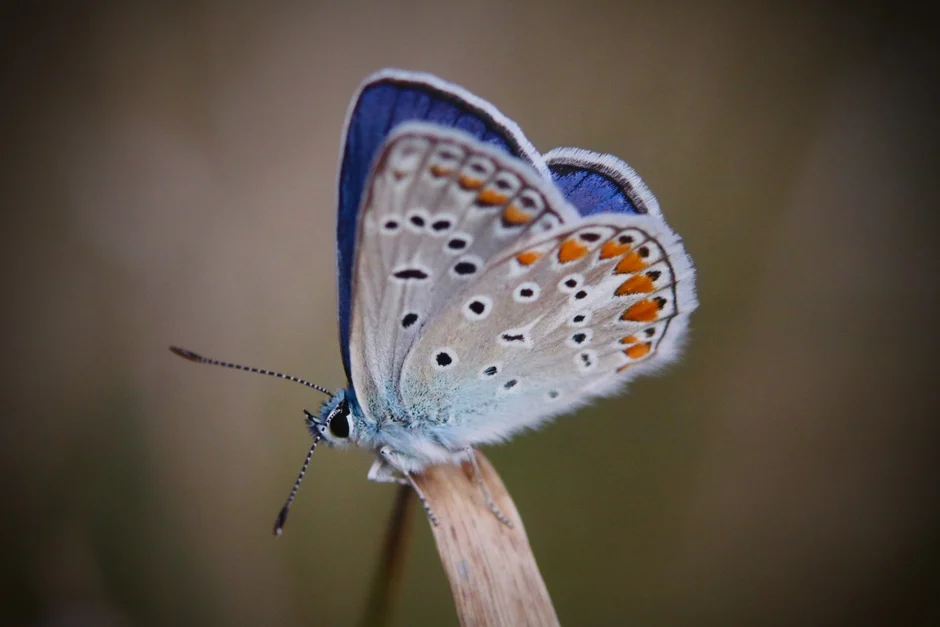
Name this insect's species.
Polyommatus icarus
